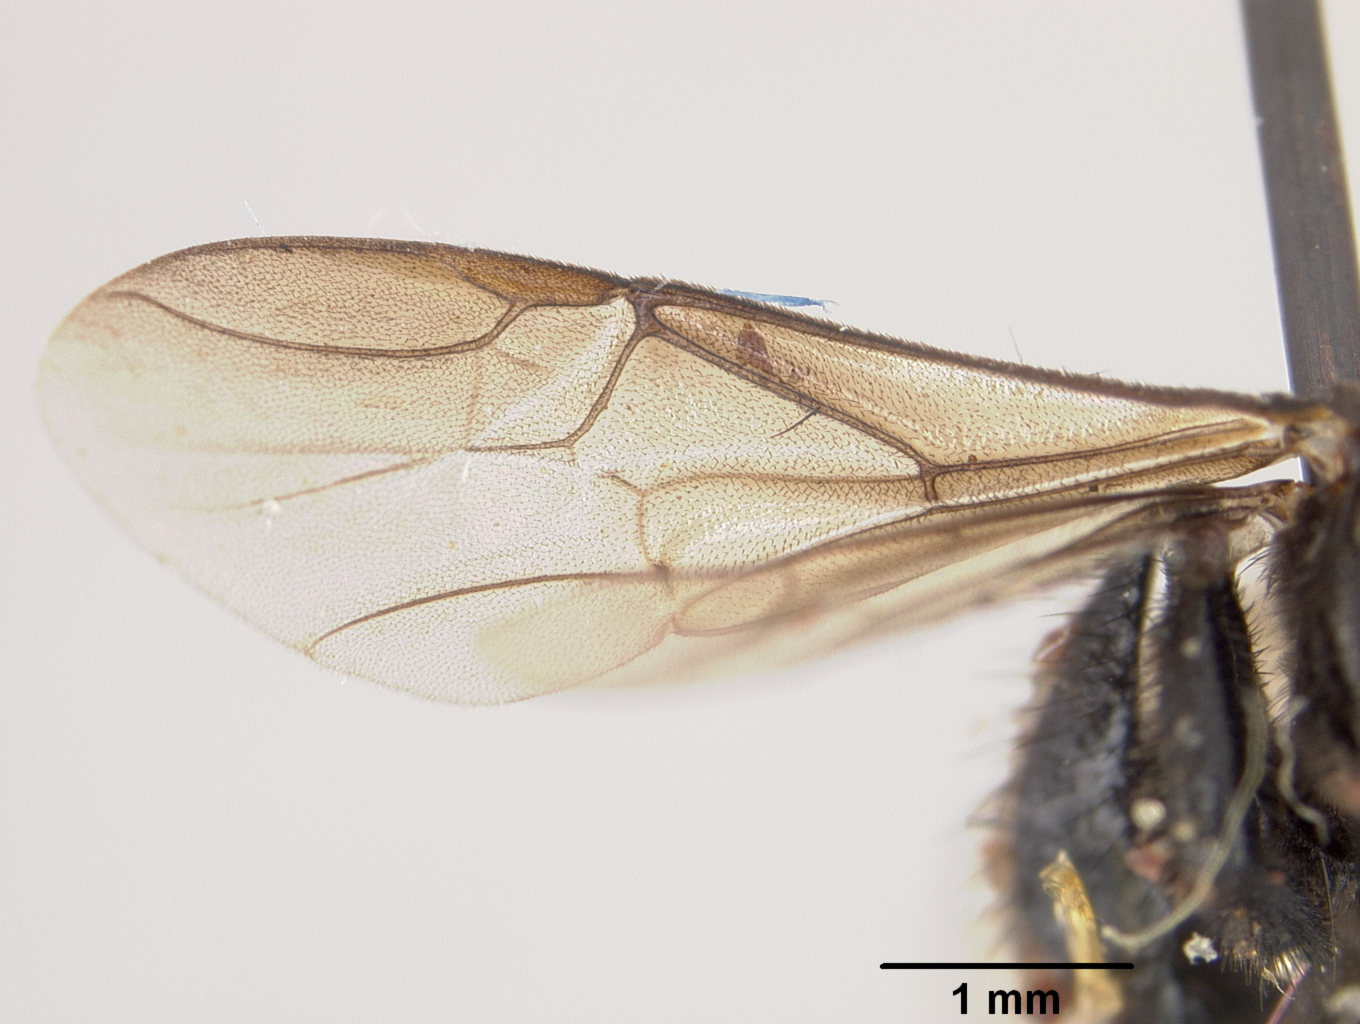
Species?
Trigona baumgartneri
